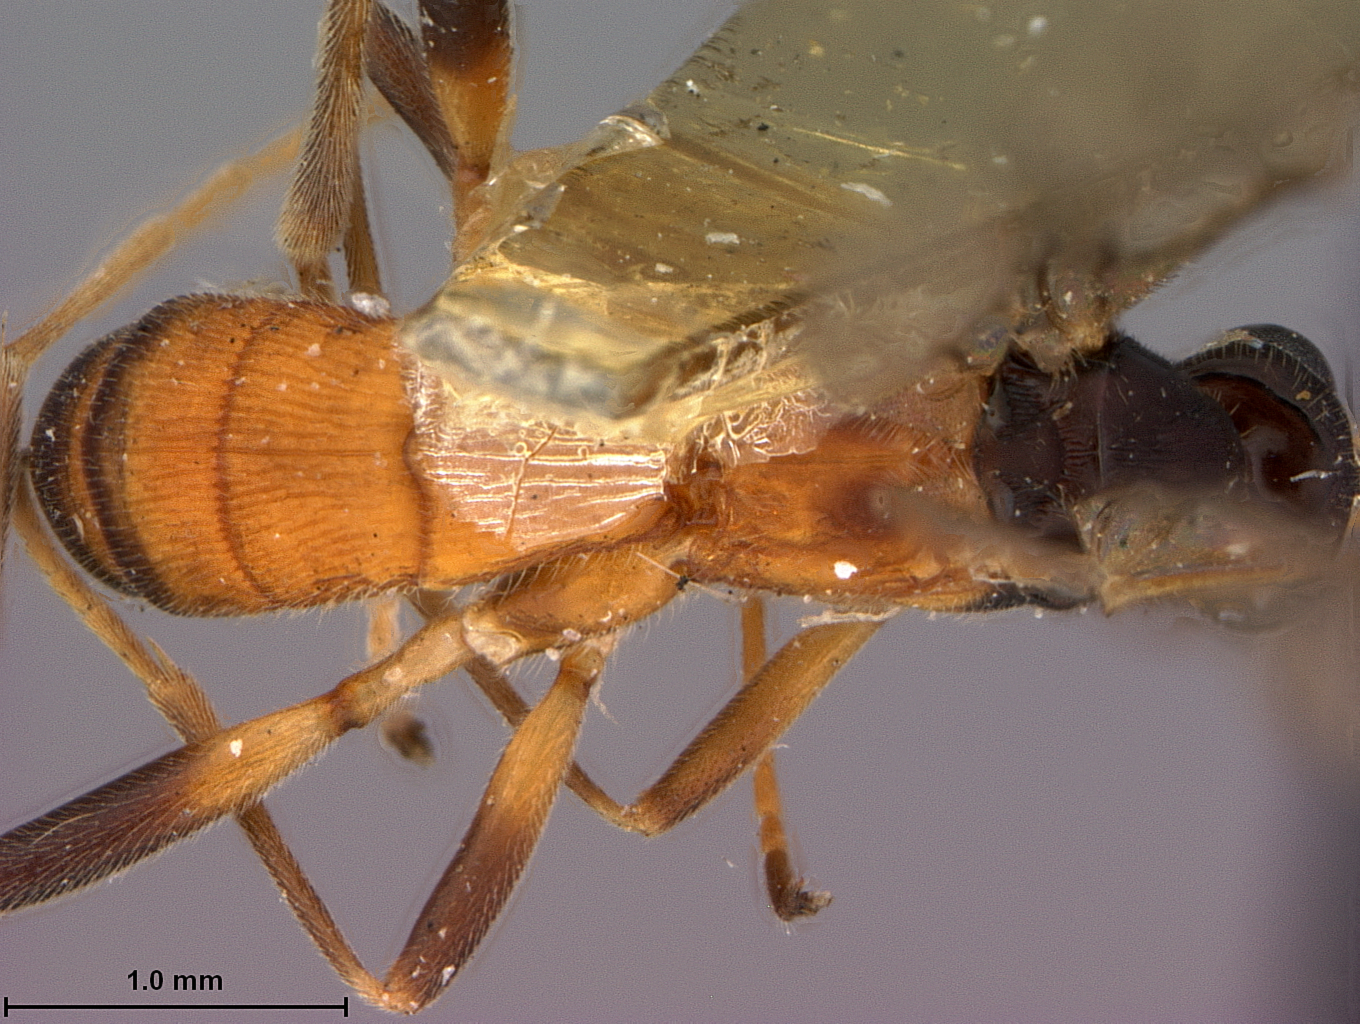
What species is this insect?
Rogas granulatus
